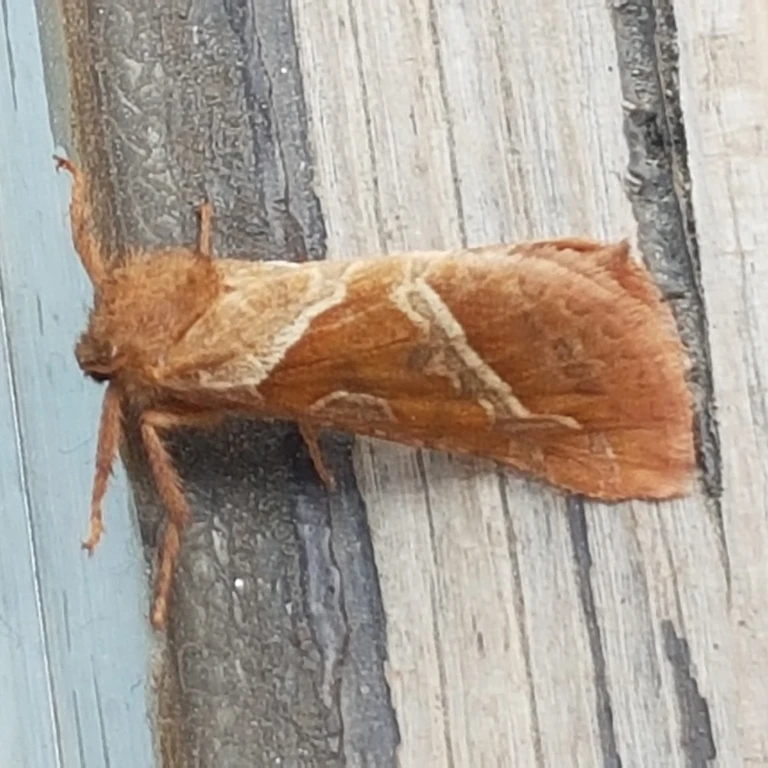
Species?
Triodia sylvina
